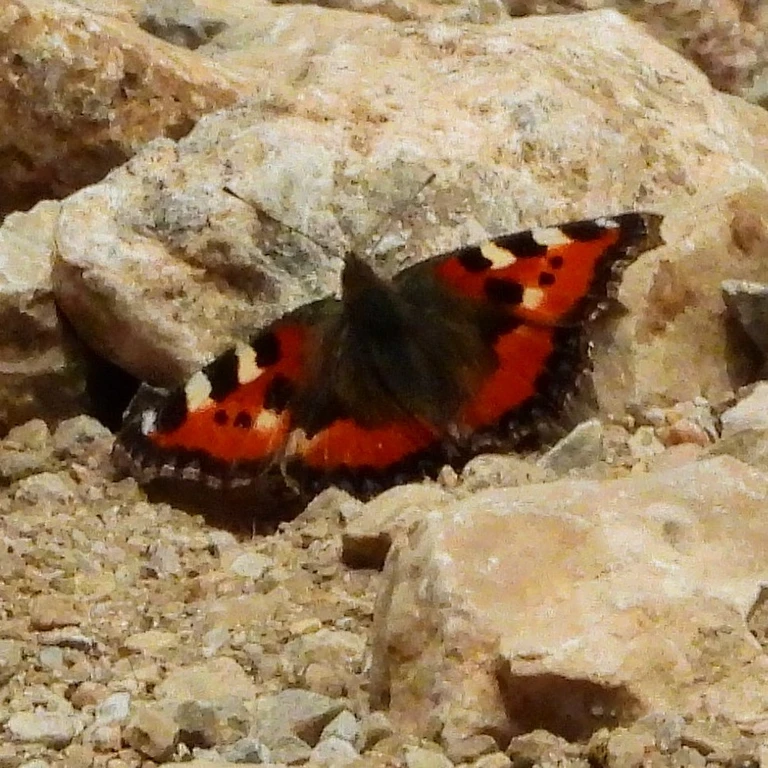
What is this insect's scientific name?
Aglais urticae
